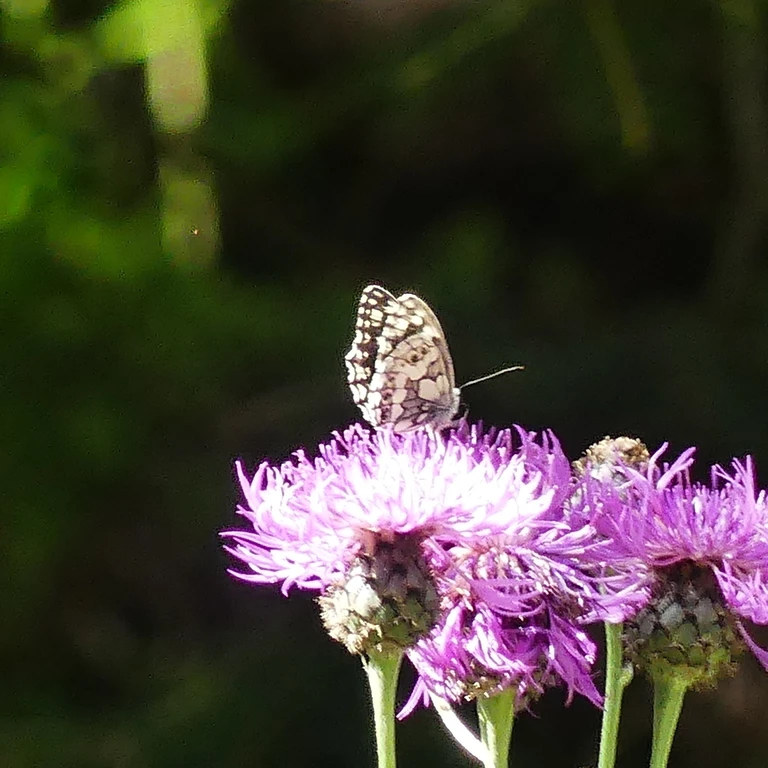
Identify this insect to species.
Melanargia galathea
